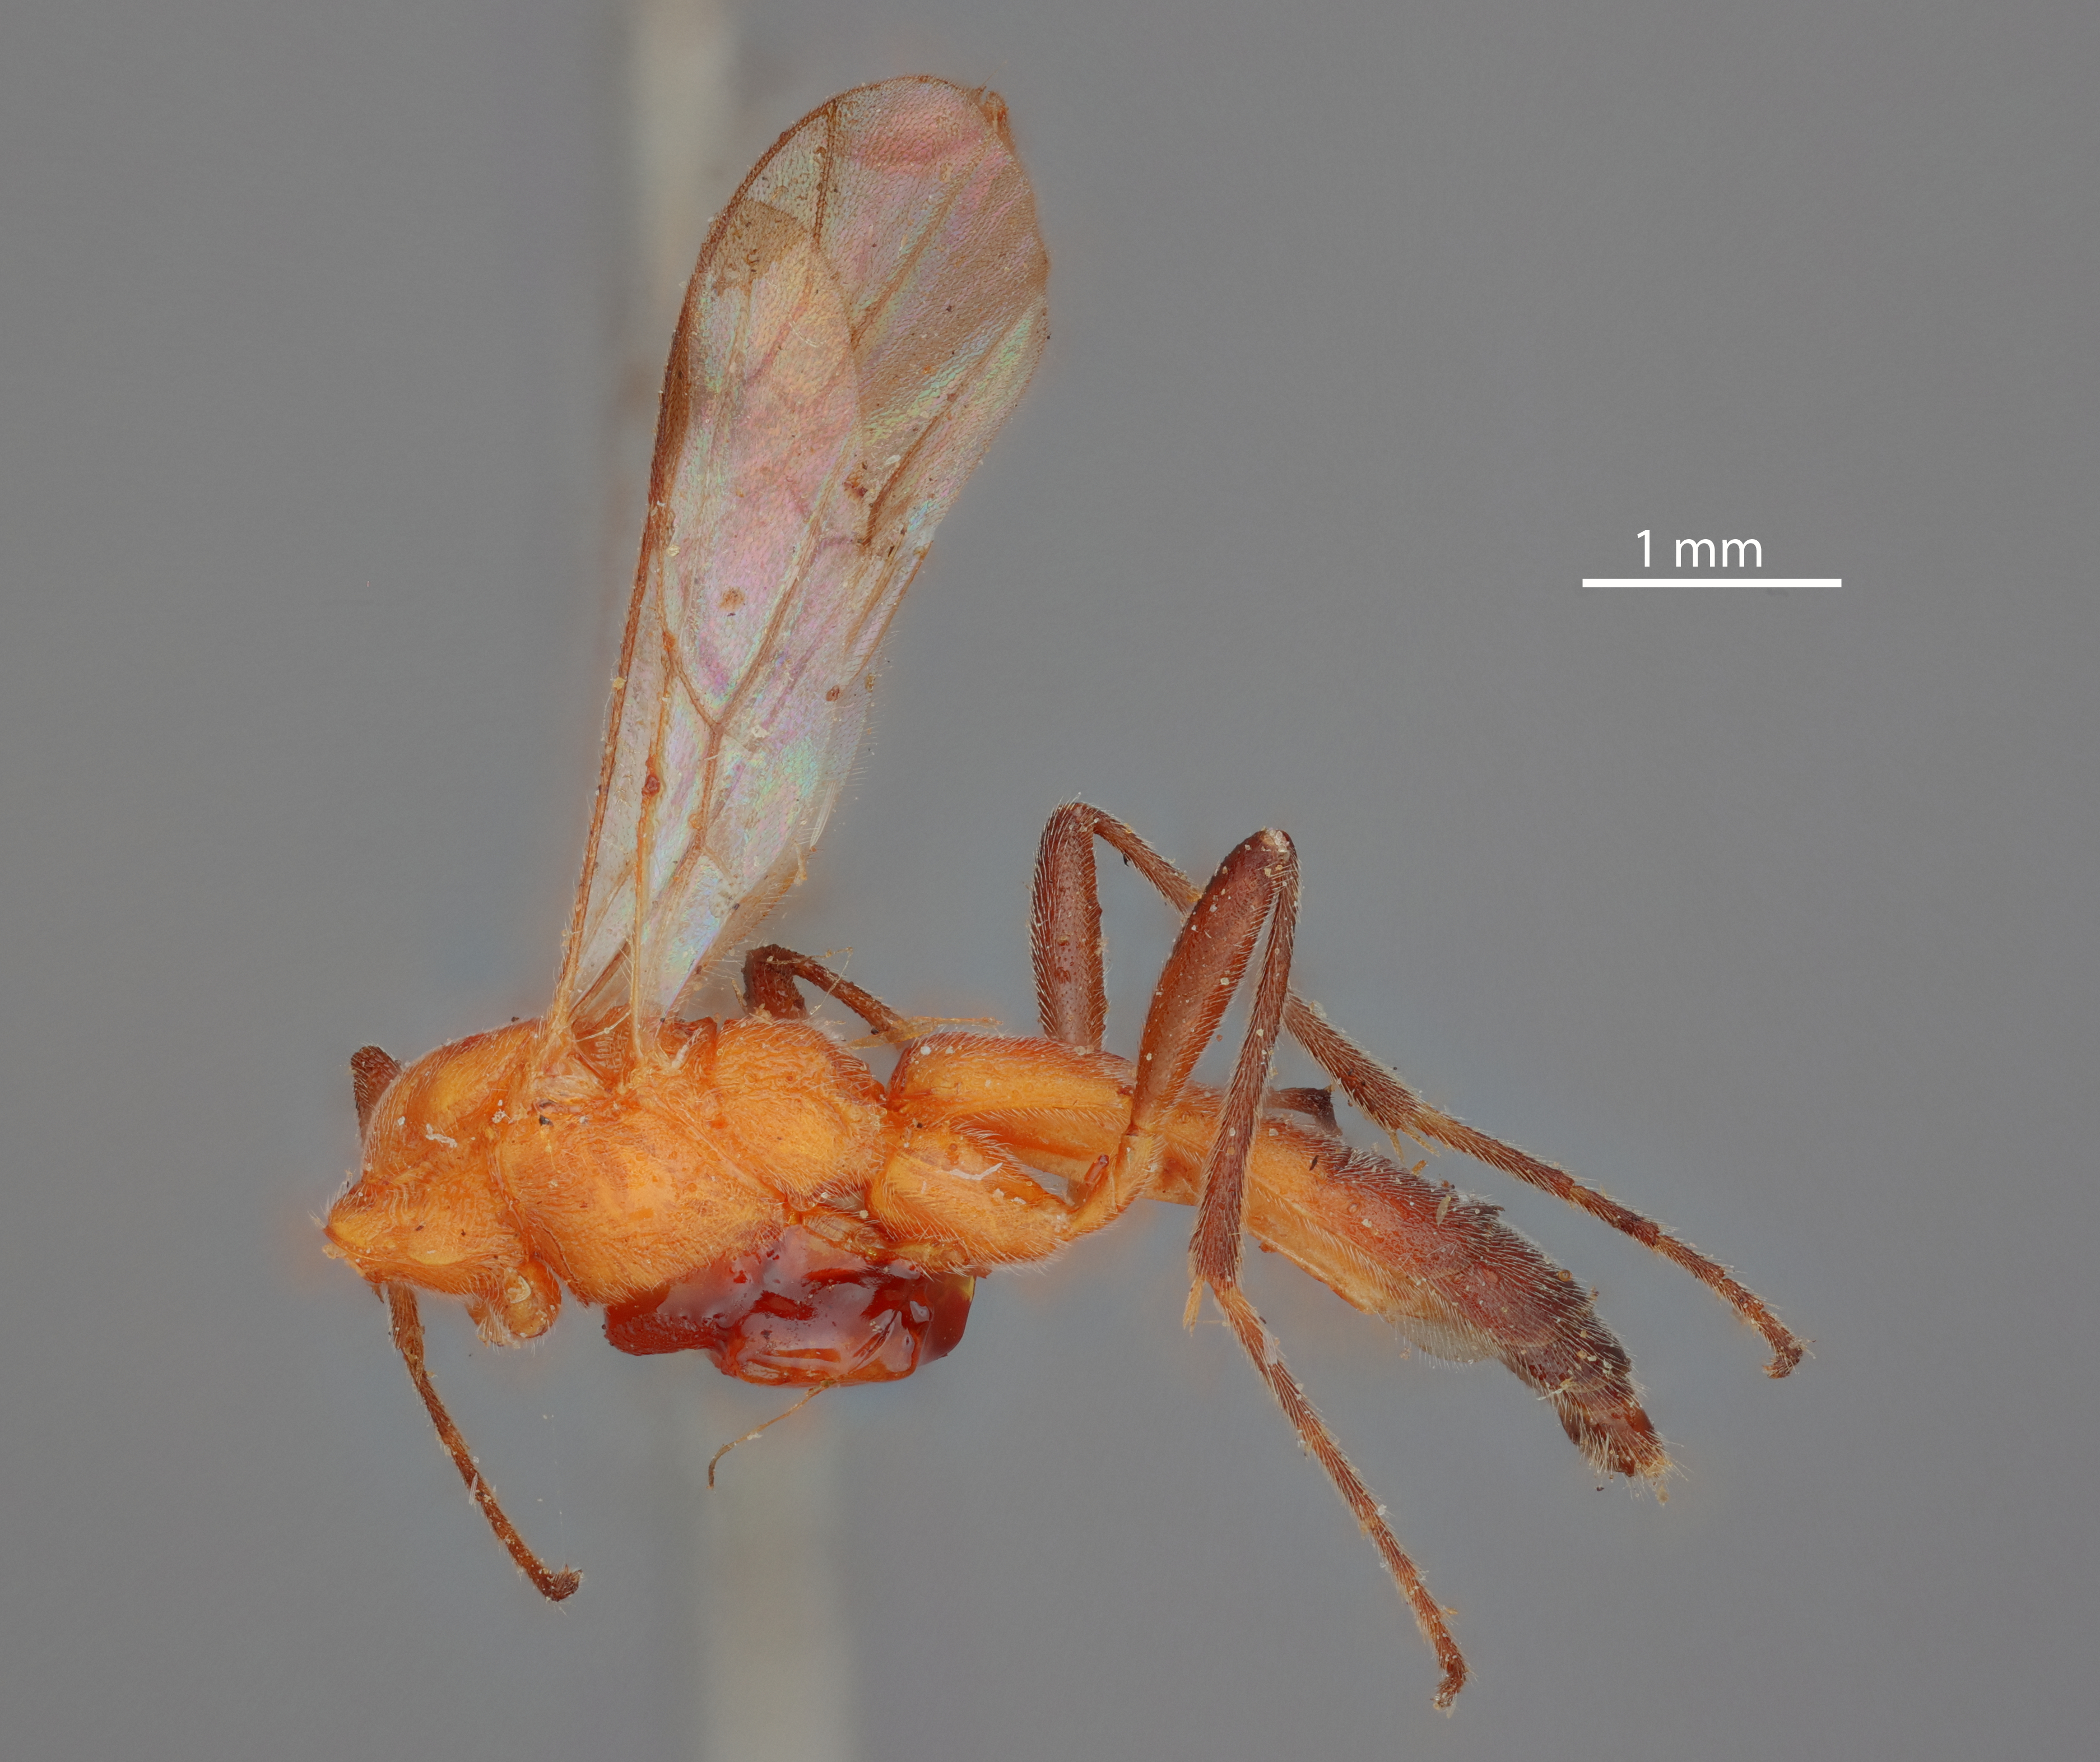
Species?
Rhogas schultzei
